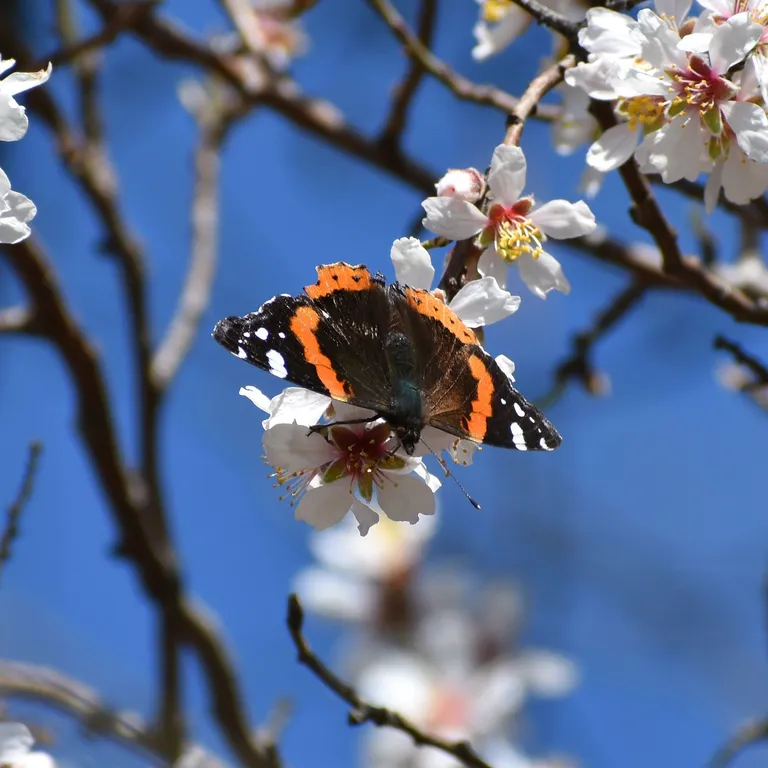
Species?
Vanessa atalanta
